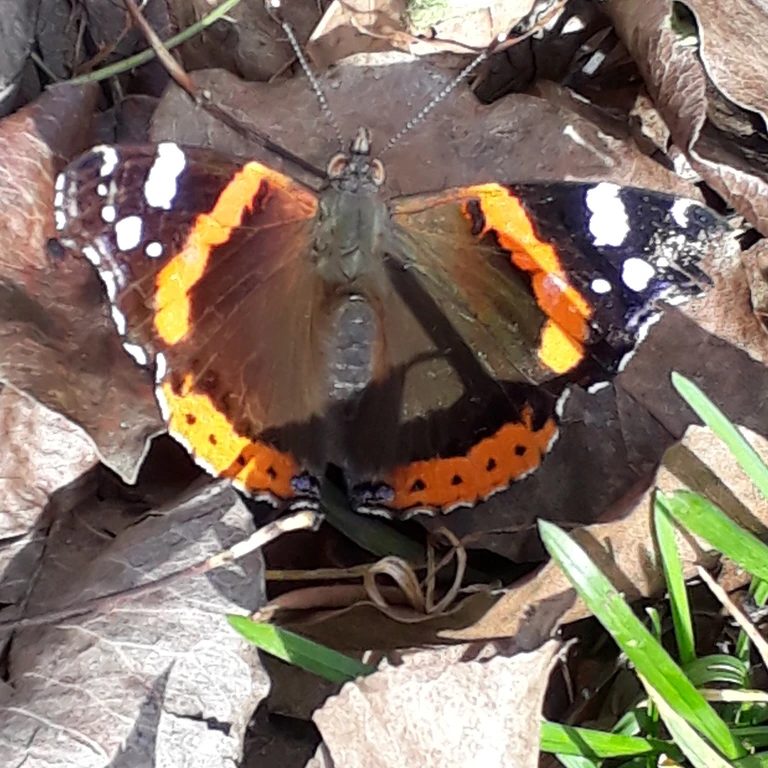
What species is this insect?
Vanessa atalanta
